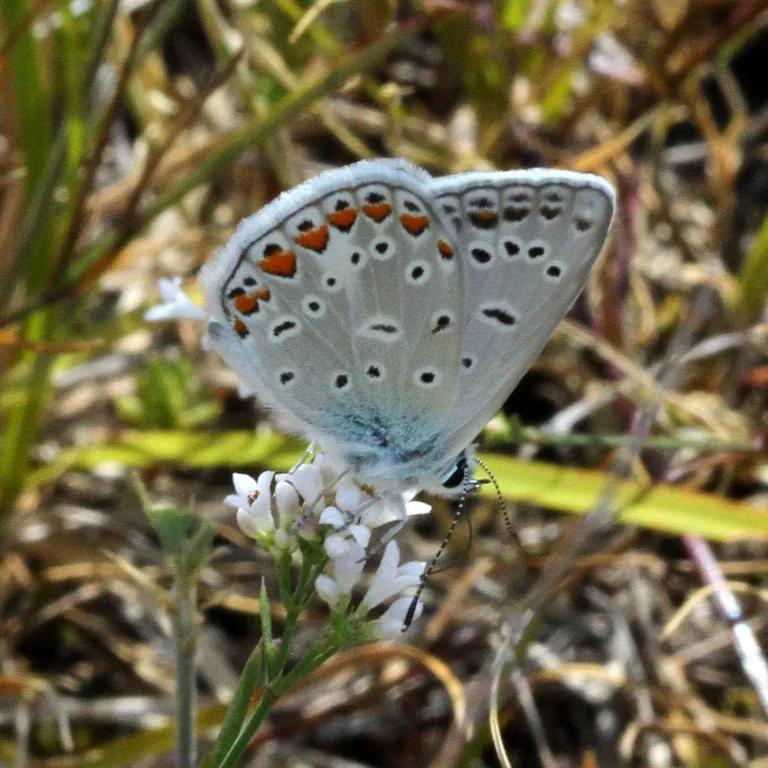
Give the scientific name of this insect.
Polyommatus icarus
